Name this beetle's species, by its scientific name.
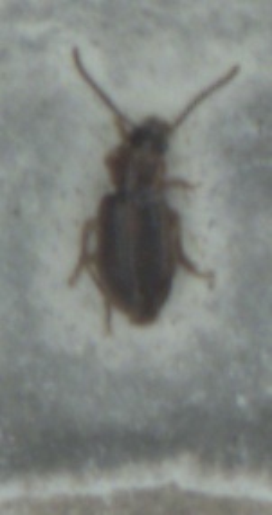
Acupalpus dubius
